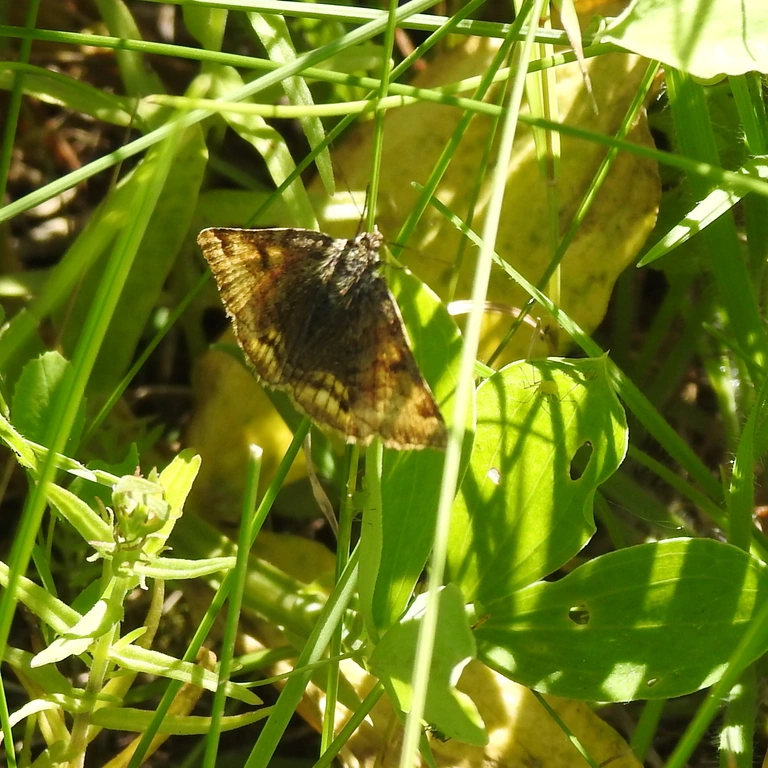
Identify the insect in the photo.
Euclidia glyphica
